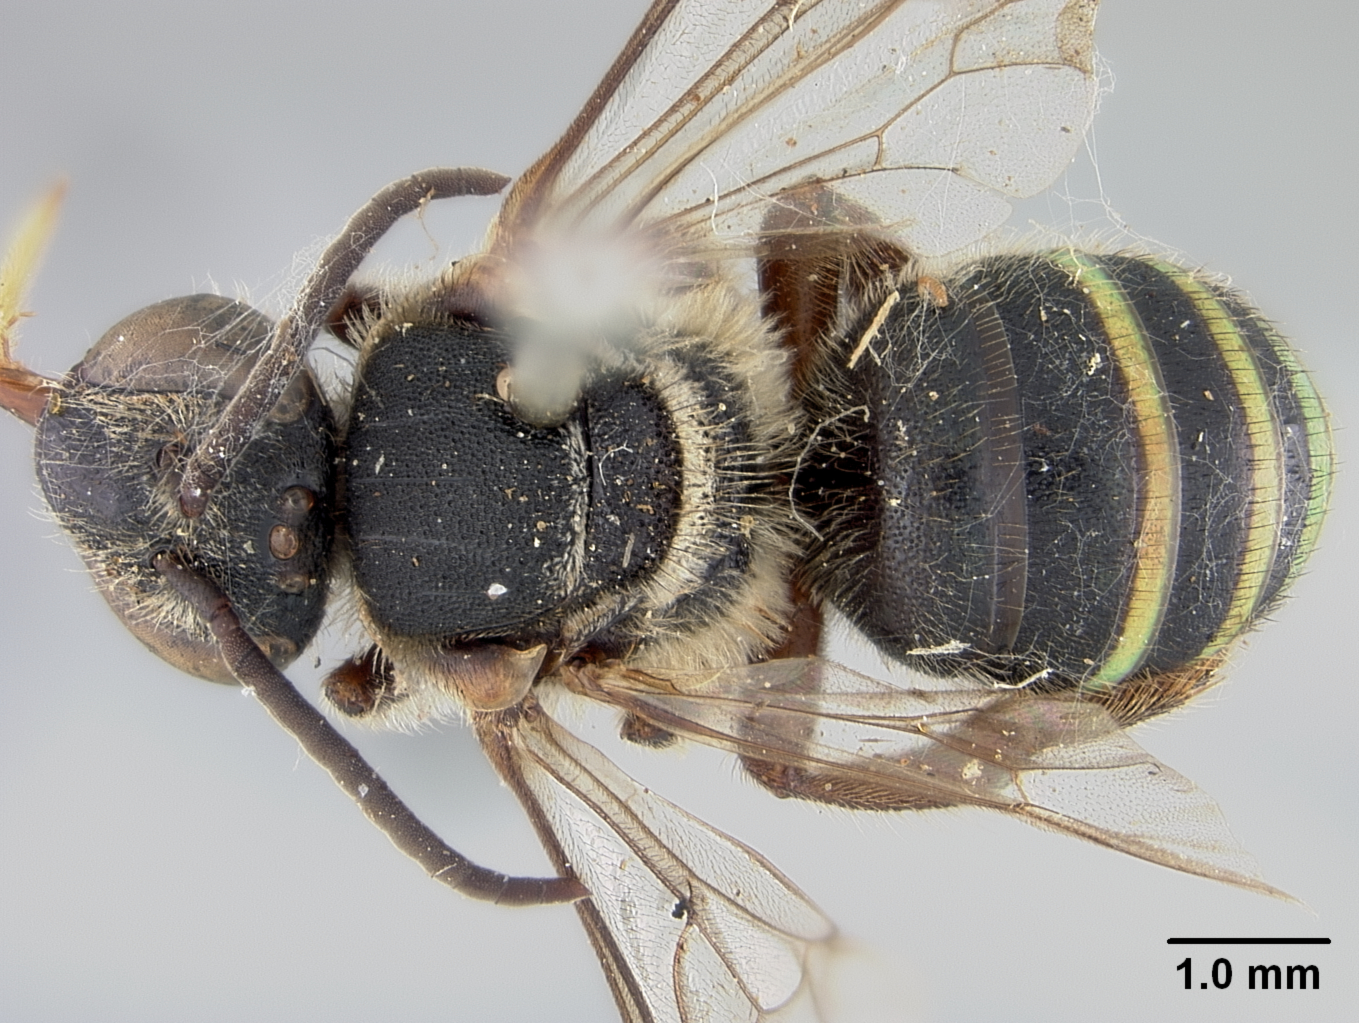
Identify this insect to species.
Nomia iridescens
